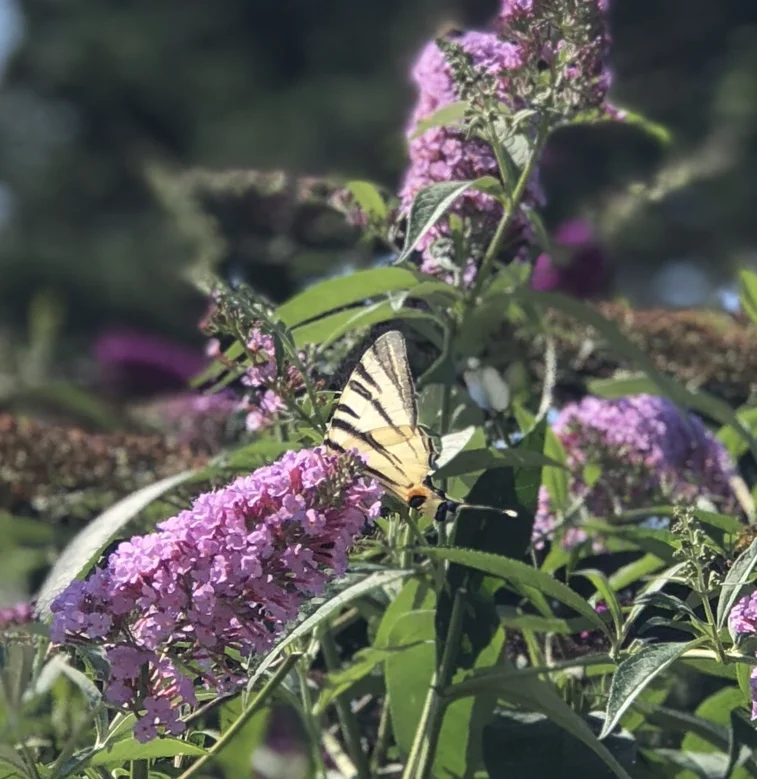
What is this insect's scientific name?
Iphiclides podalirius
